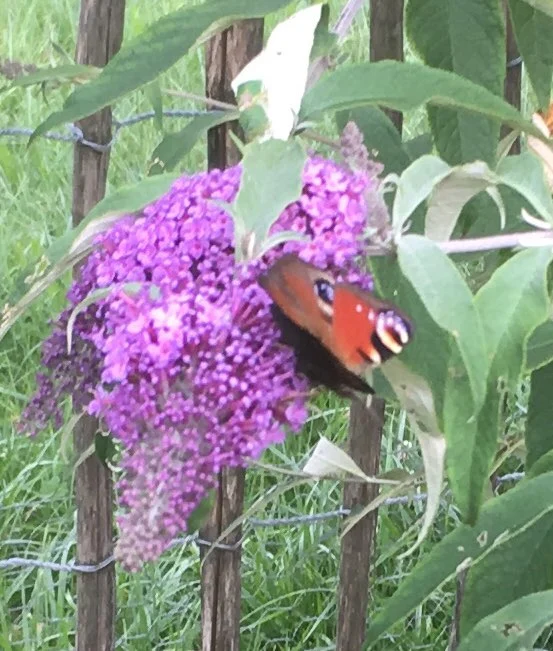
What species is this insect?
Aglais io
